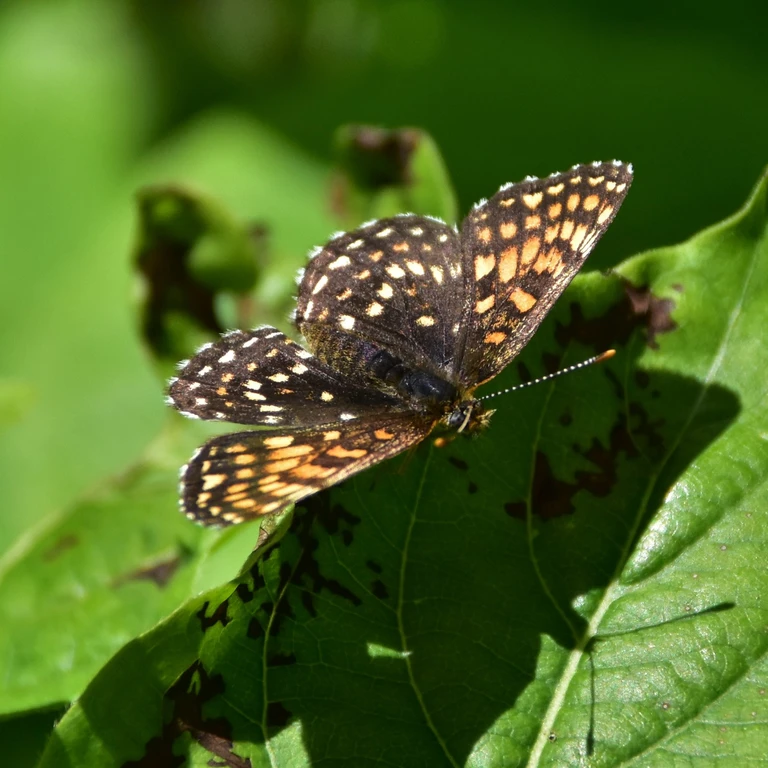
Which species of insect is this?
Melitaea diamina
